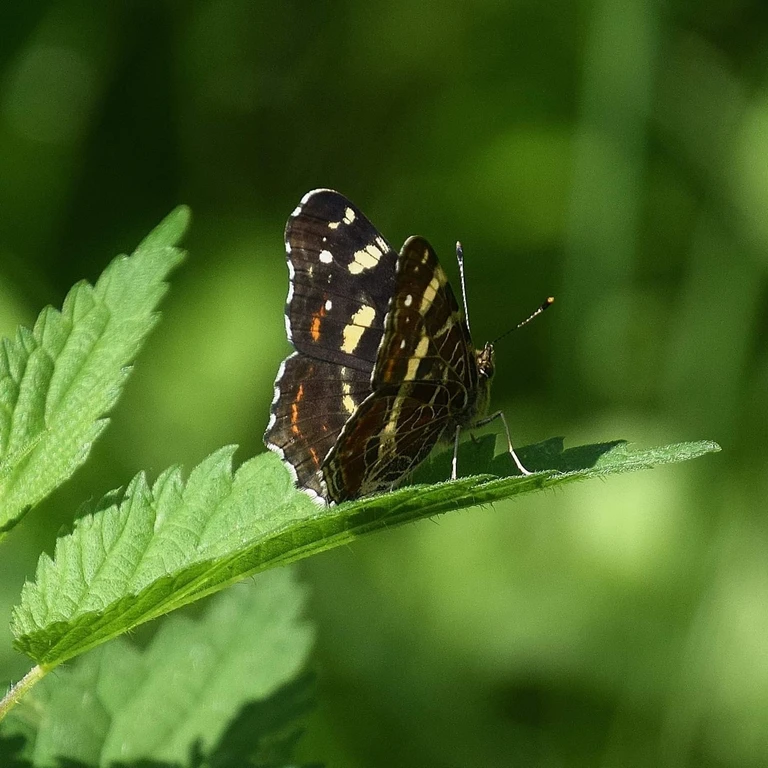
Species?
Araschnia levana
